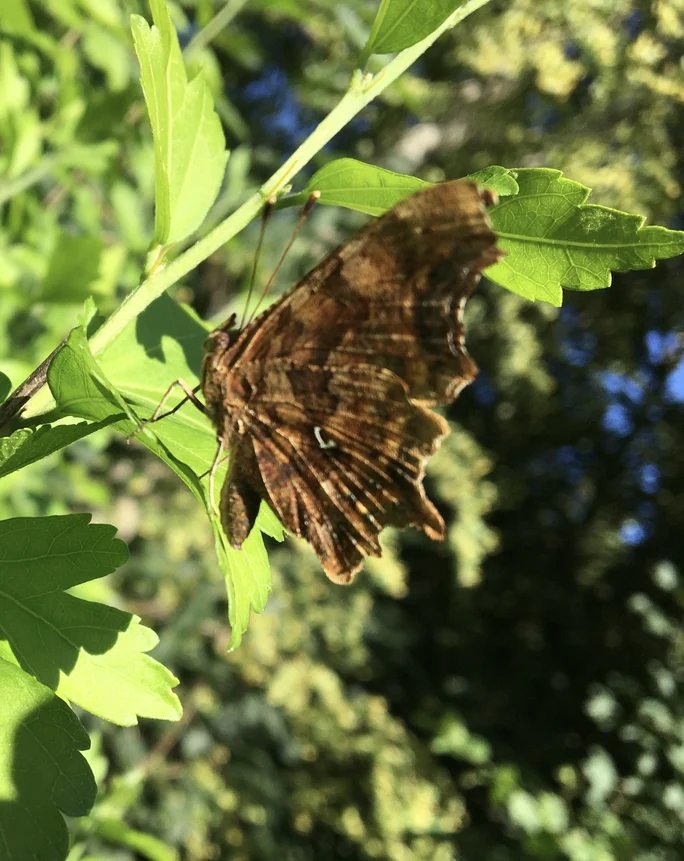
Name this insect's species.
Polygonia c-album
